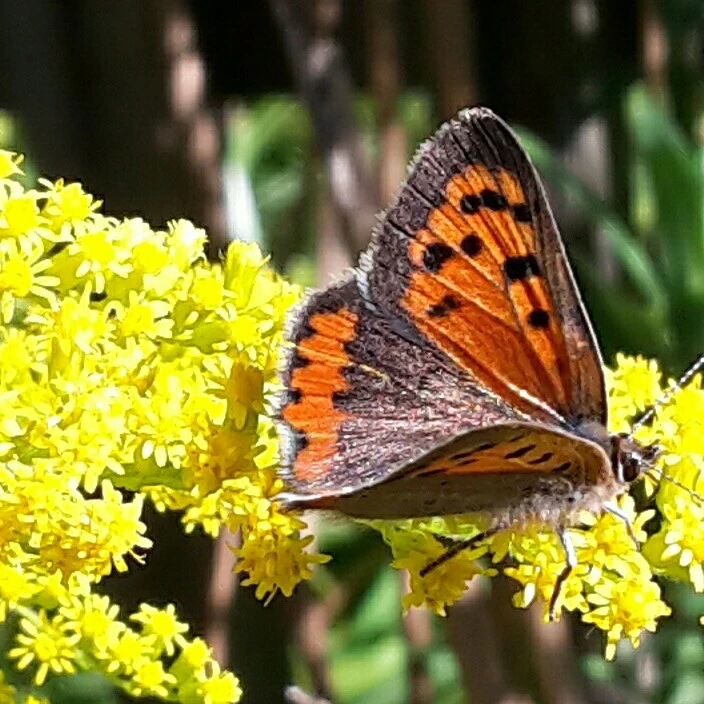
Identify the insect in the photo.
Lycaena phlaeas
